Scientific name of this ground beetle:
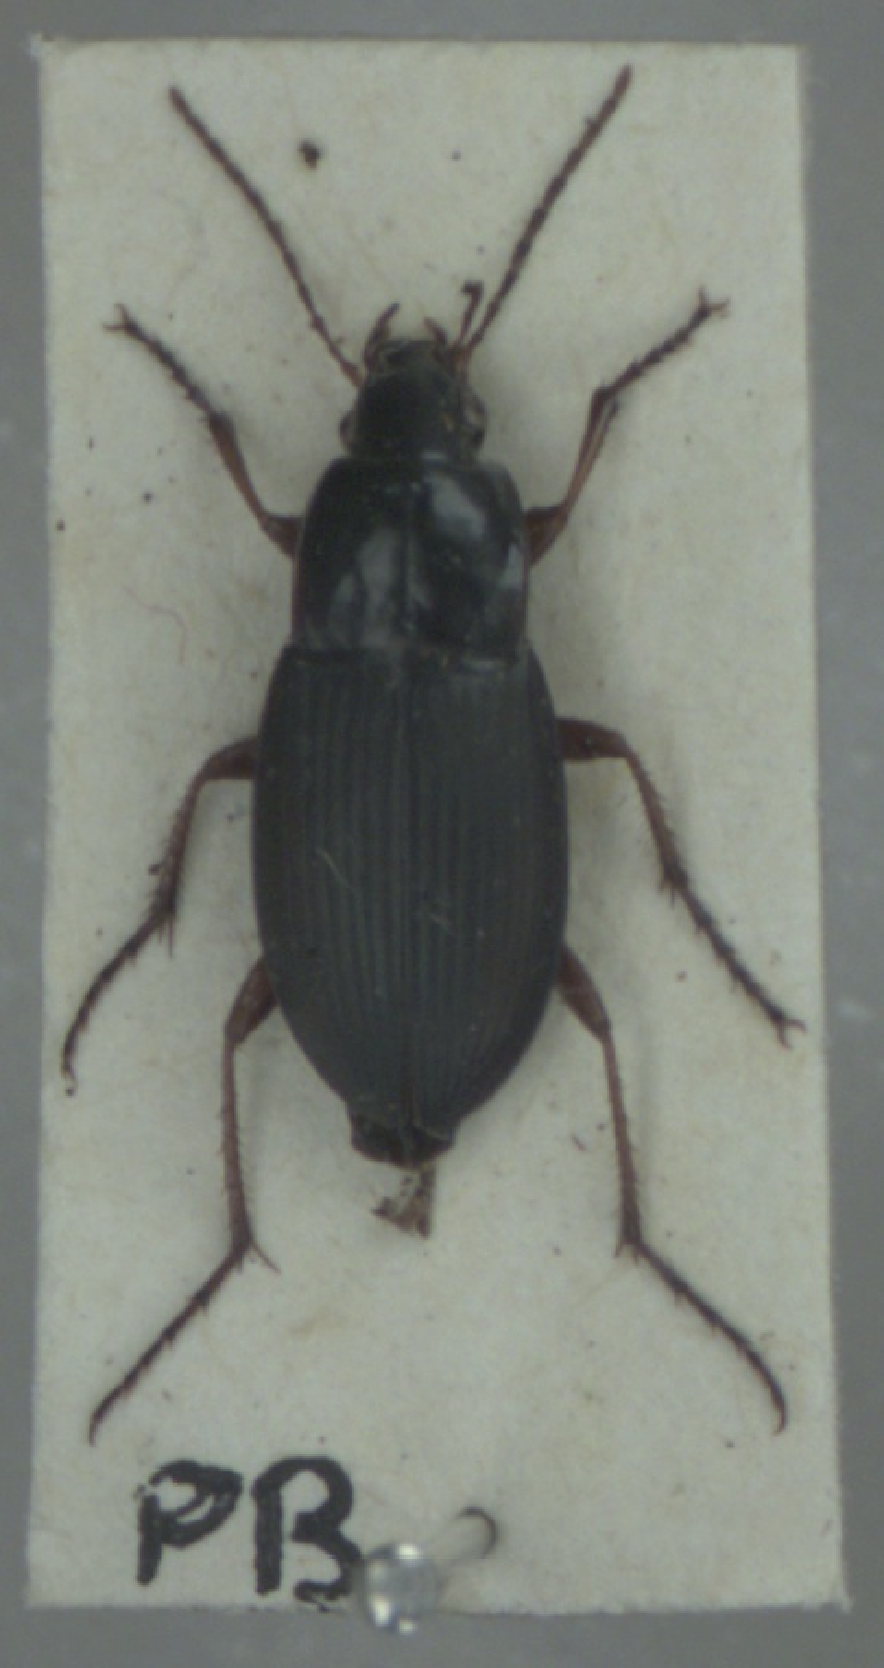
Calathus fuscipes
